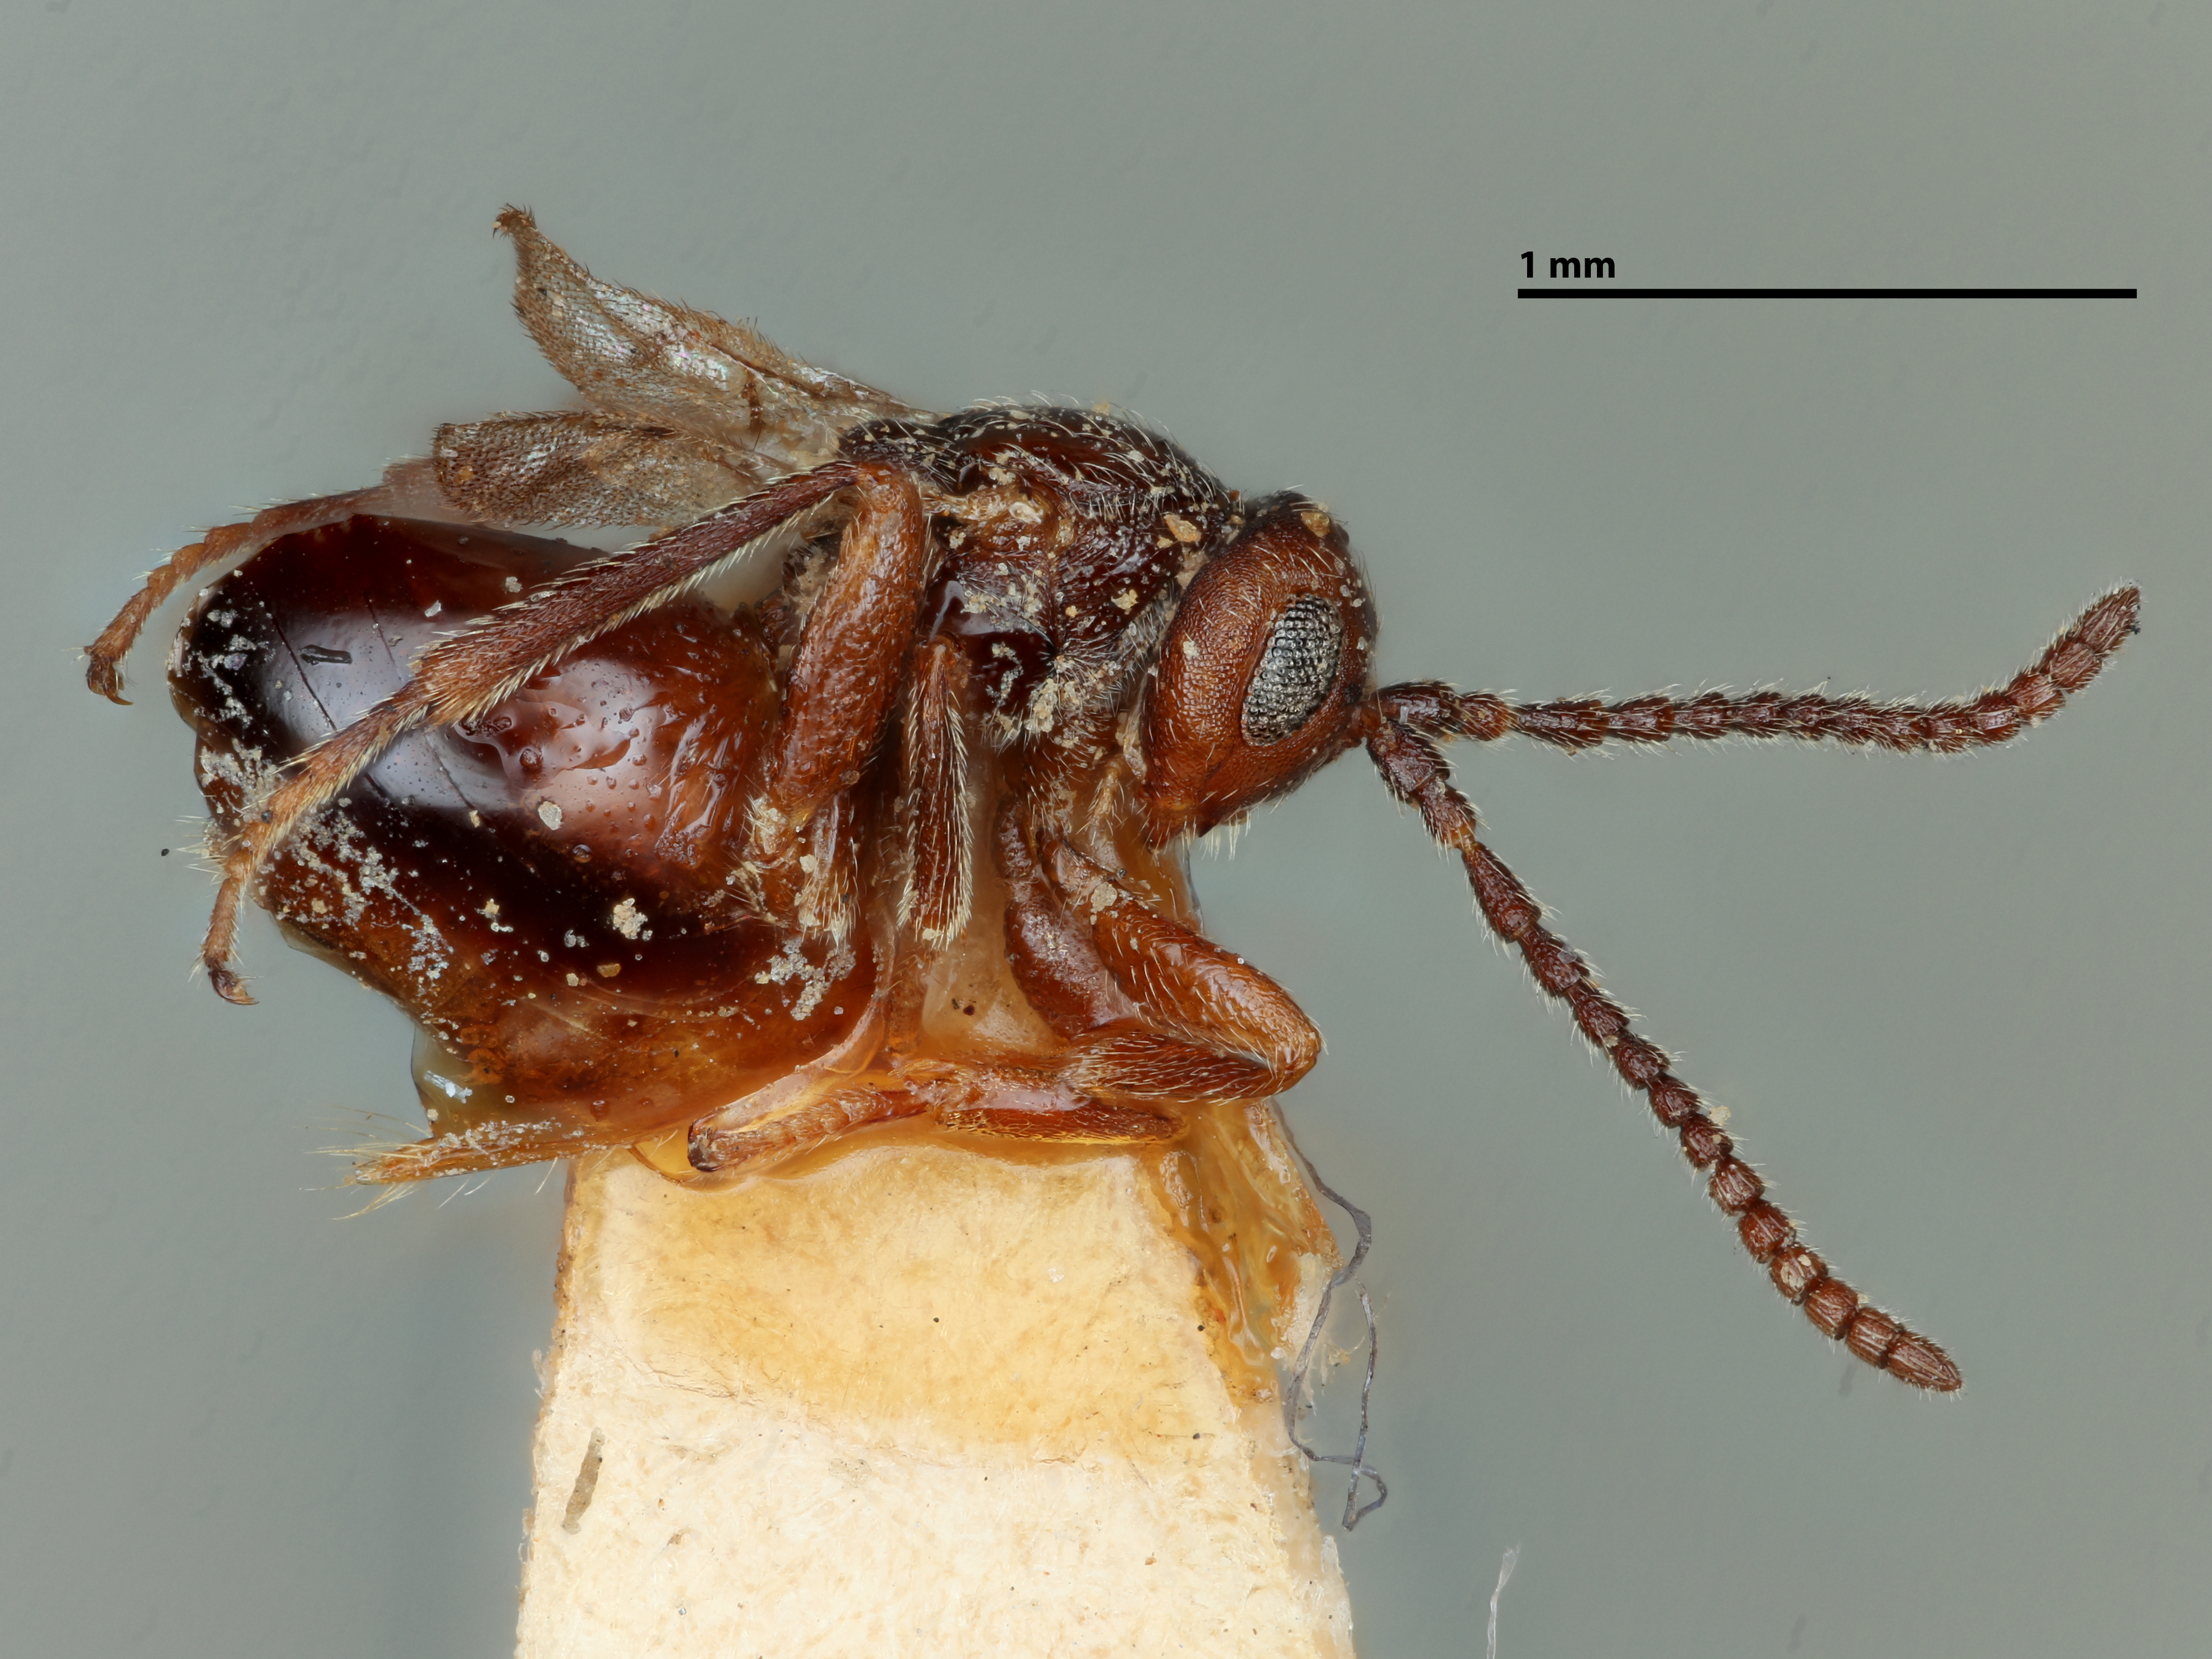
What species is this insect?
Xanthoteras mediocre
